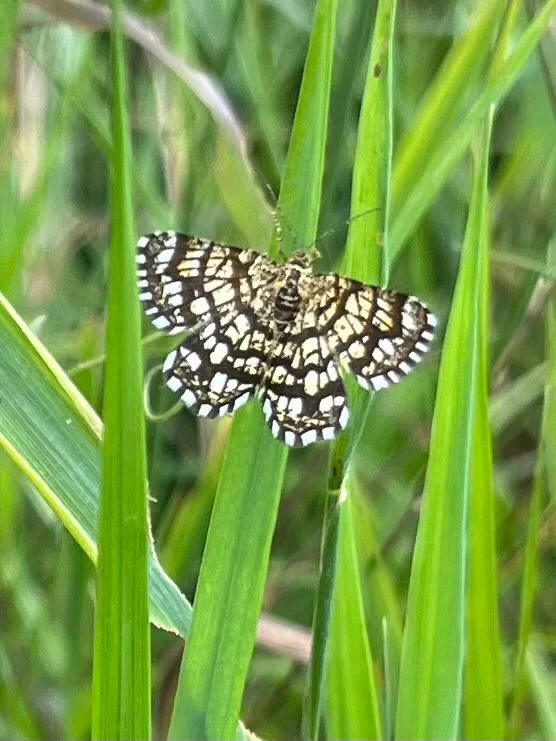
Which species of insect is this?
Chiasmia clathrata
